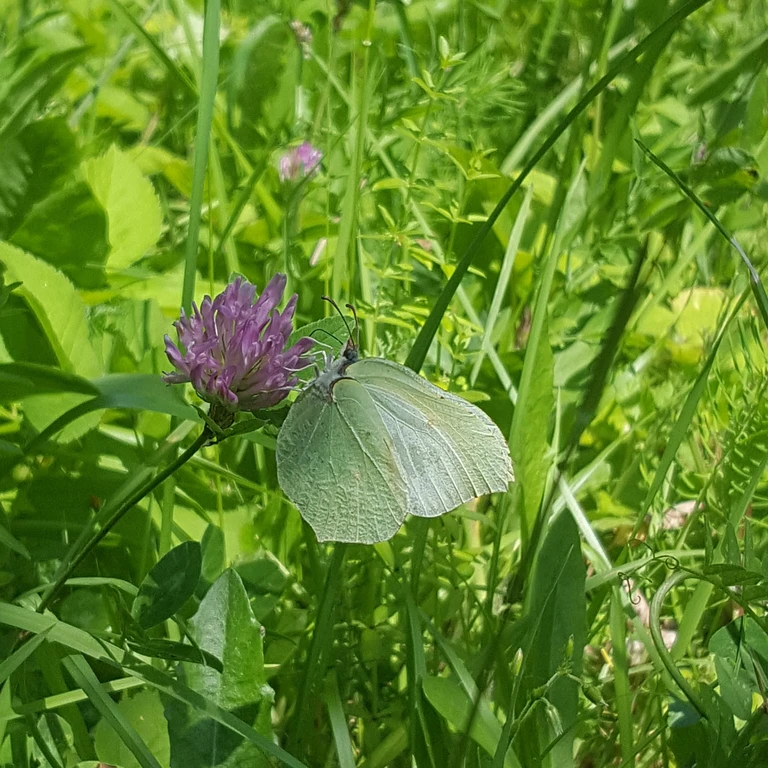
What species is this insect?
Gonepteryx rhamni
